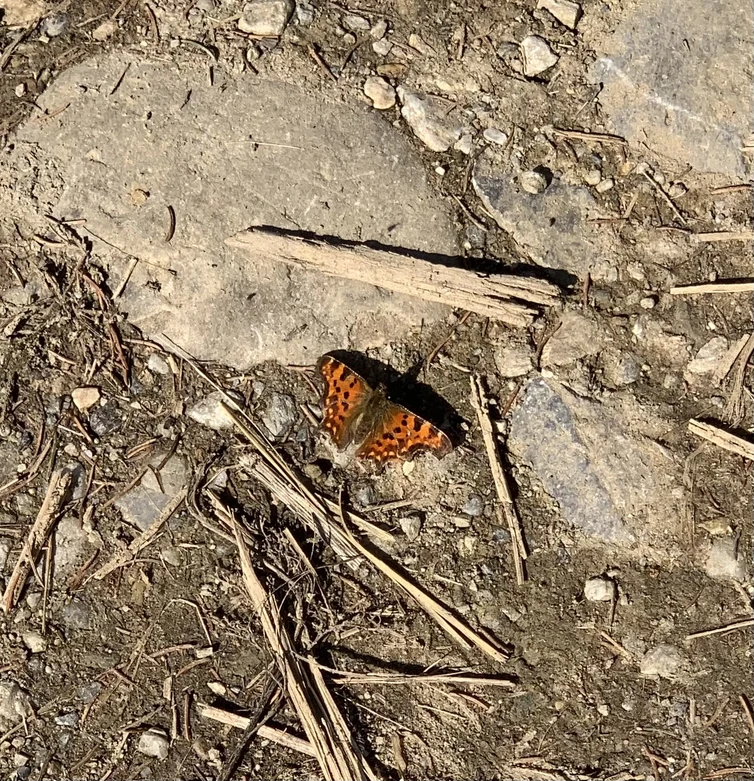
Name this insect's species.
Polygonia c-album
